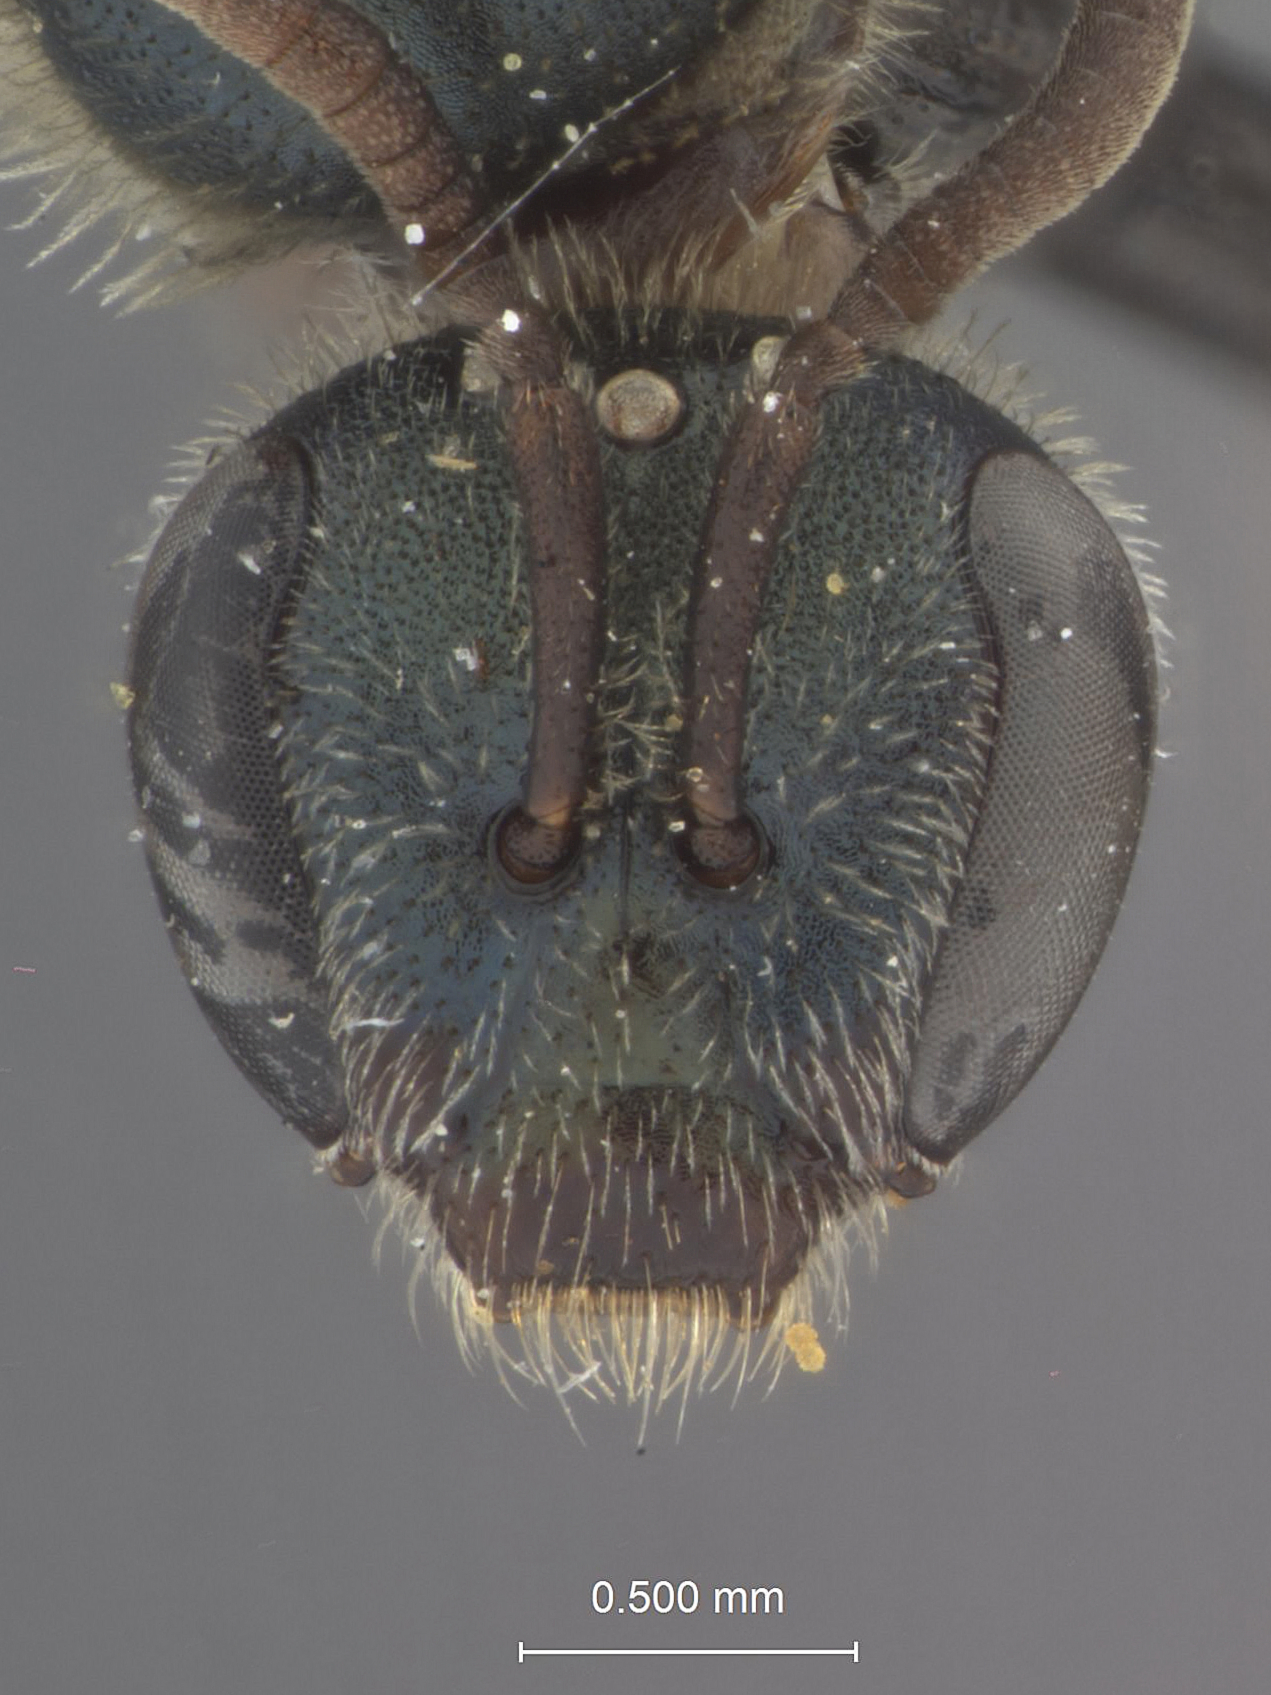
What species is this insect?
Halictus viridatulus
